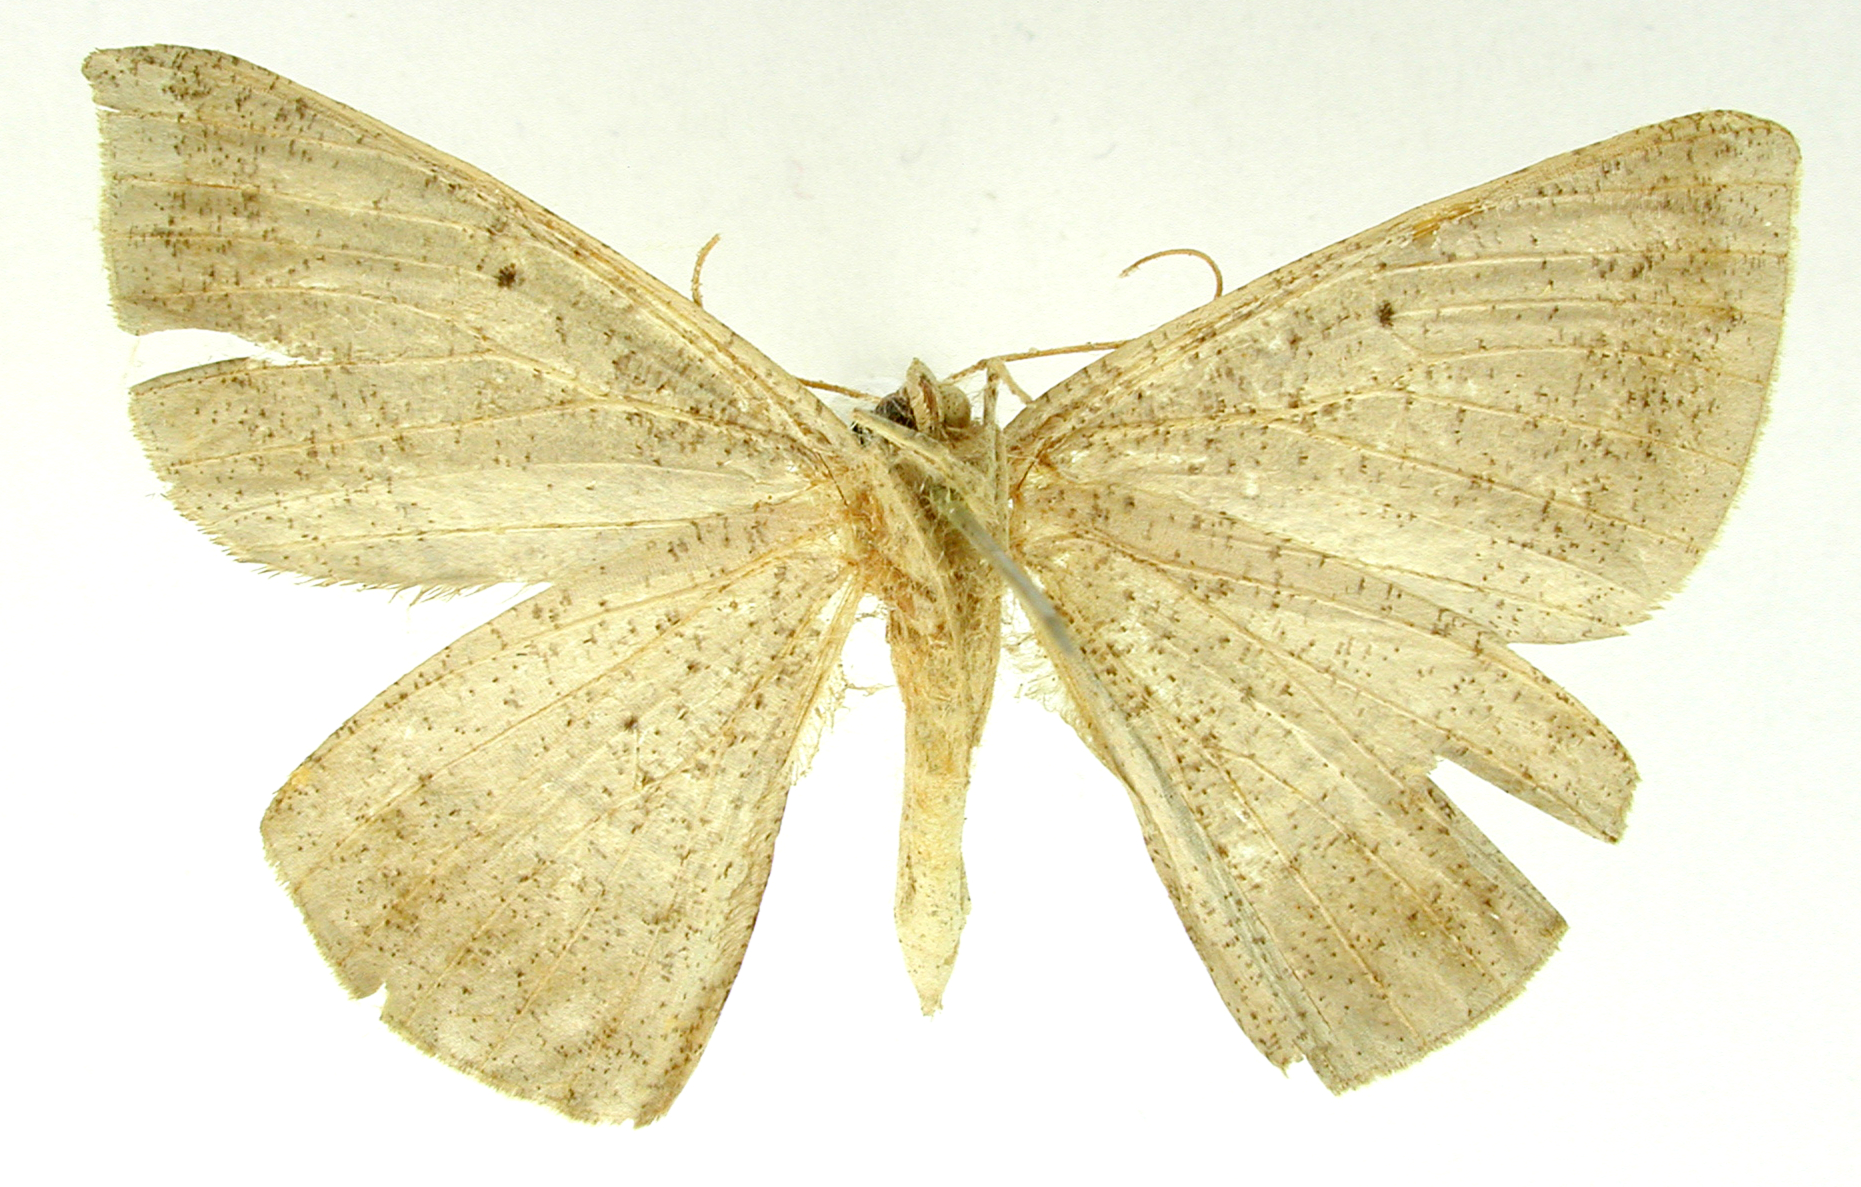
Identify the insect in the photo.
Microgonia diluta
